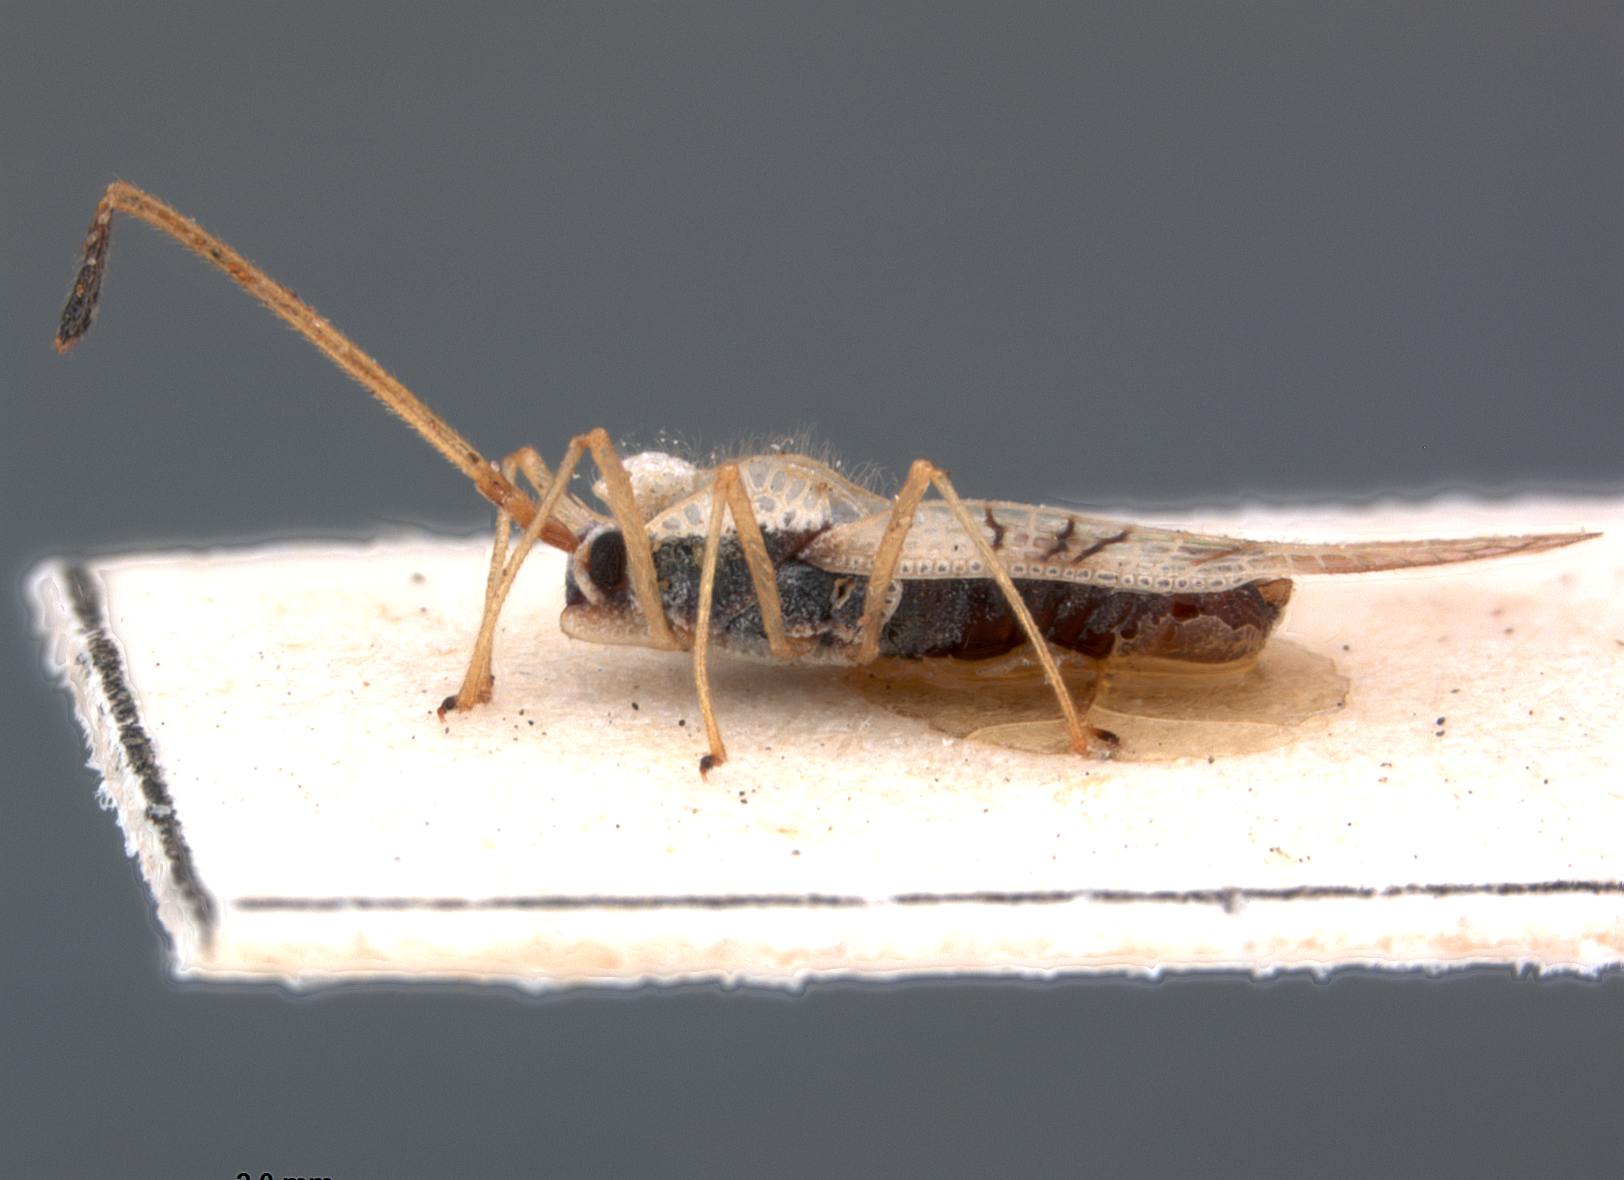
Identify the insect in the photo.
Gargaphia penningtoni
